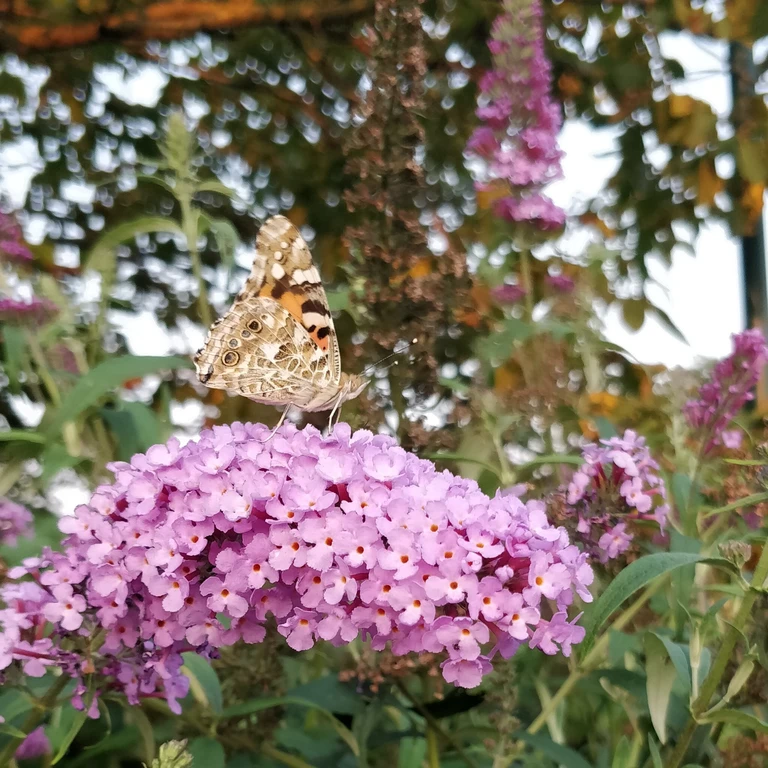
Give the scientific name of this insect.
Vanessa cardui
